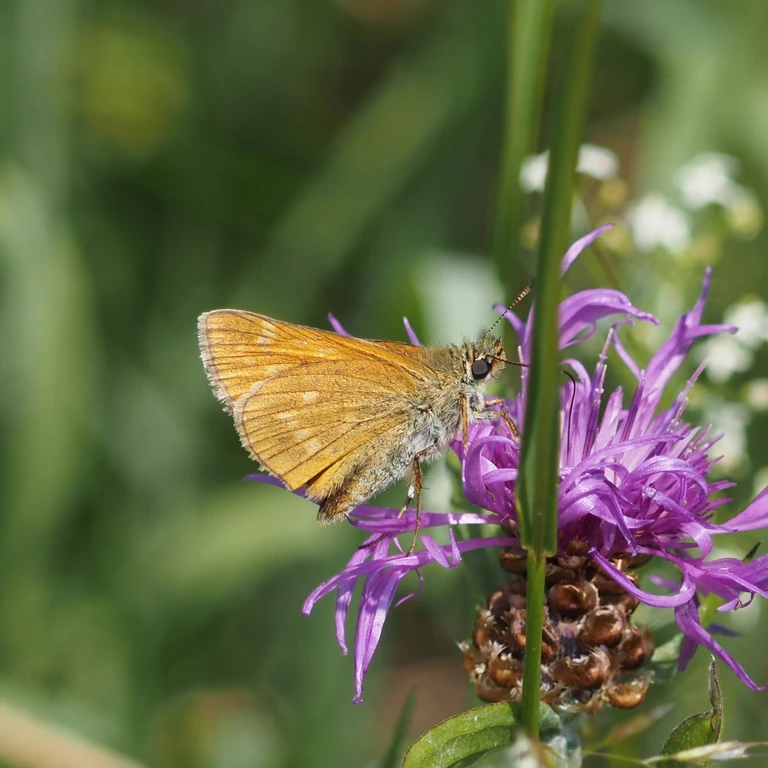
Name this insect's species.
Ochlodes sylvanus (also Ochlodes venata)
